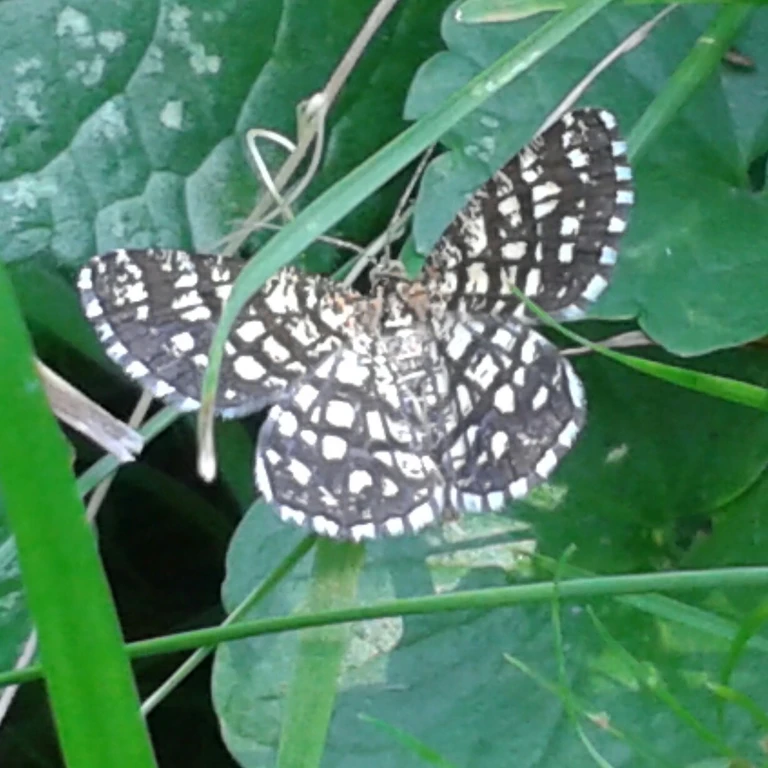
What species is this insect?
Chiasmia clathrata
